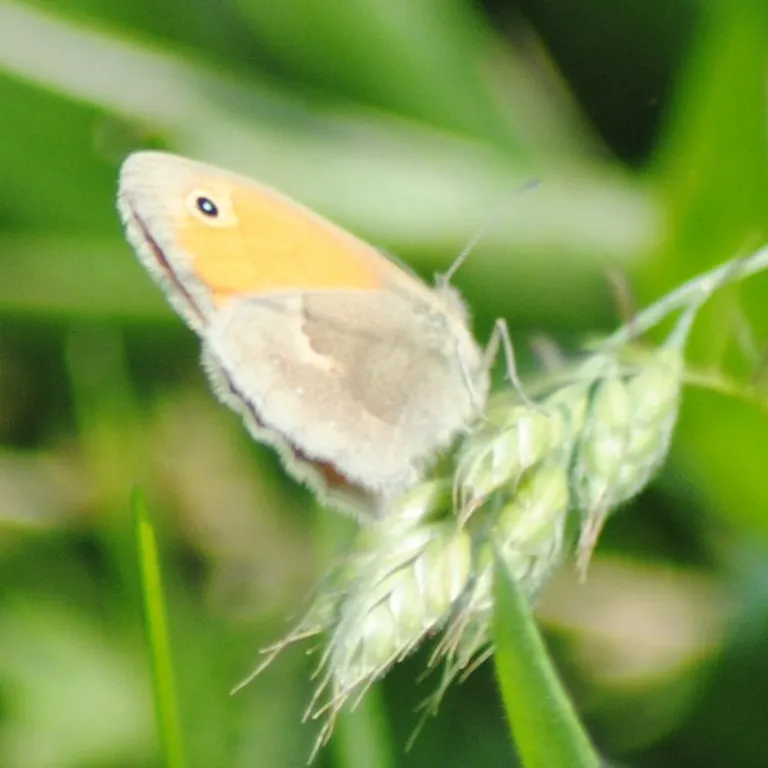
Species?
Coenonympha pamphilus
